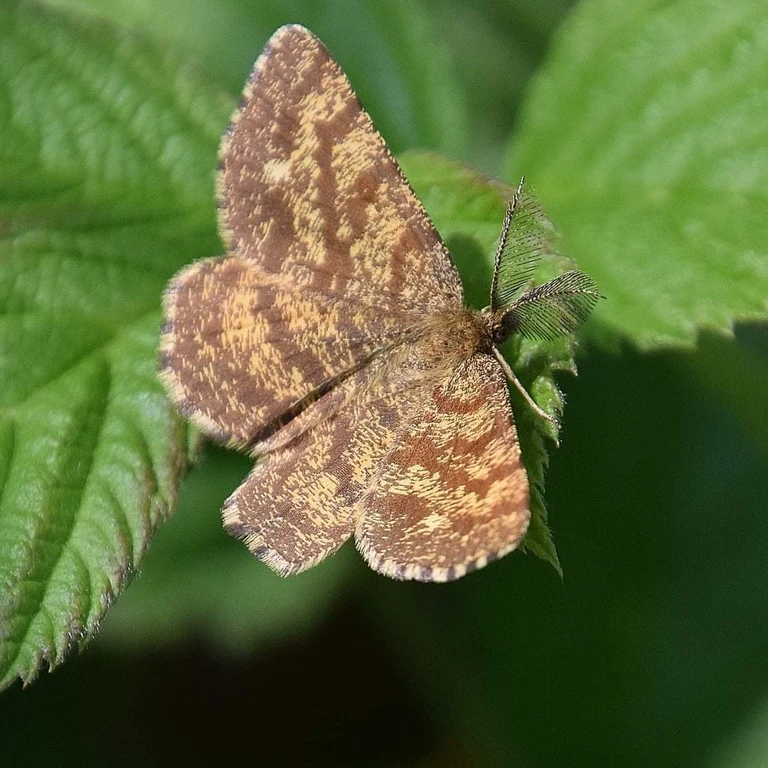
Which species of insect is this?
Ematurga atomaria
